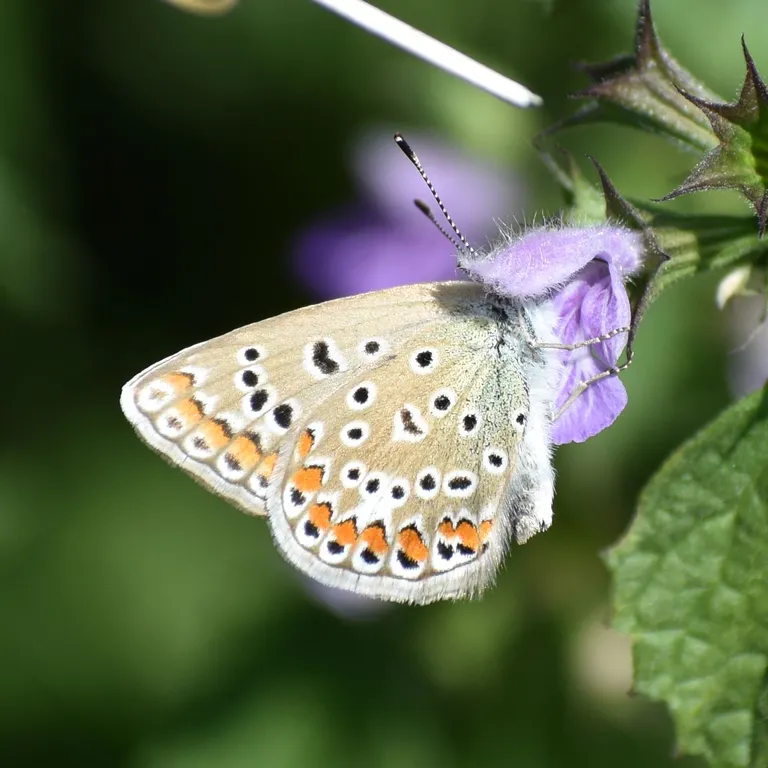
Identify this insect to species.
Polyommatus icarus
